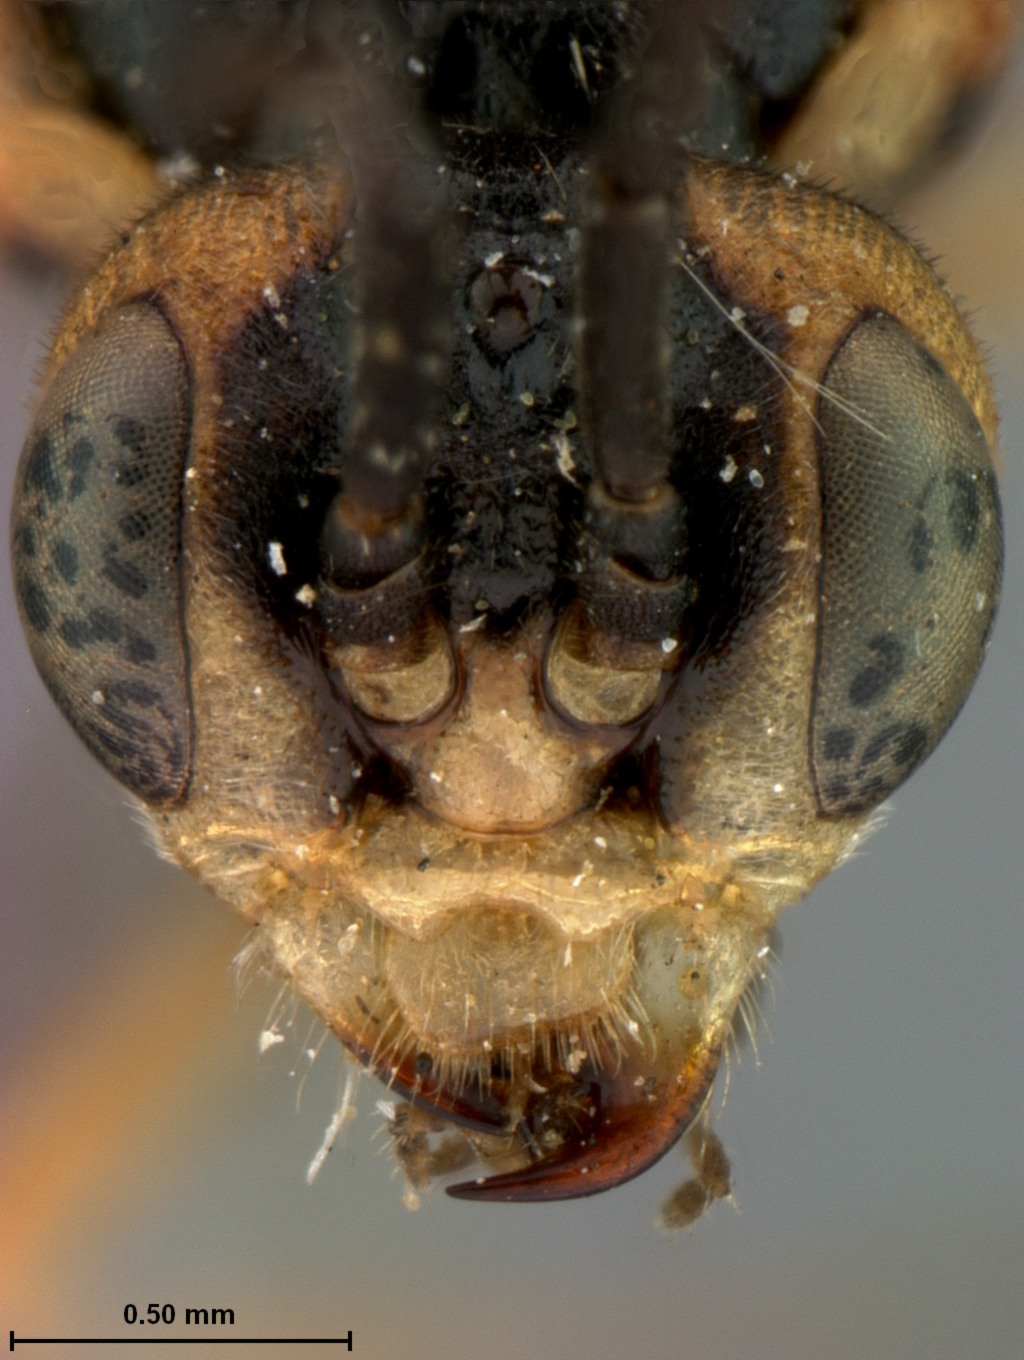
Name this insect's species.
Amauronematus orbitalis
